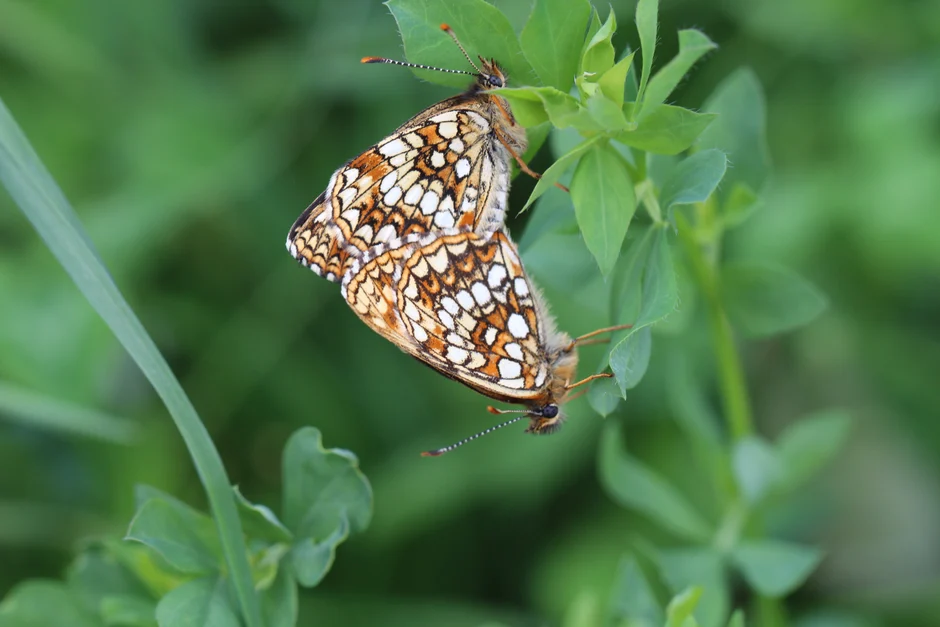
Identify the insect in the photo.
Melitaea diamina
